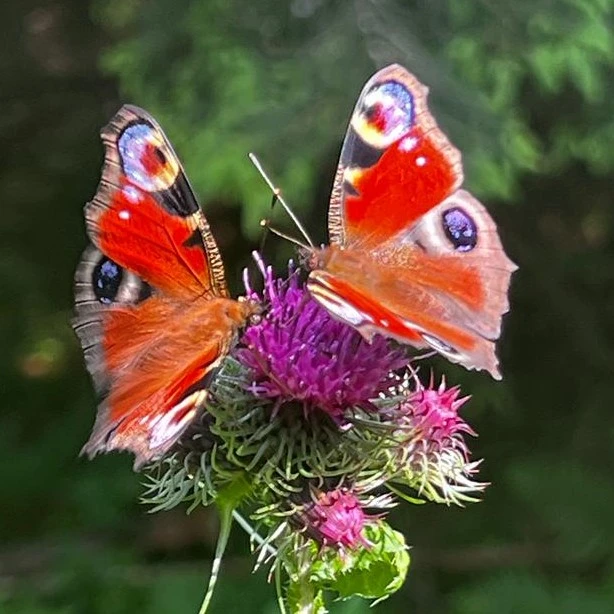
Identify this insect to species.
Aglais io
